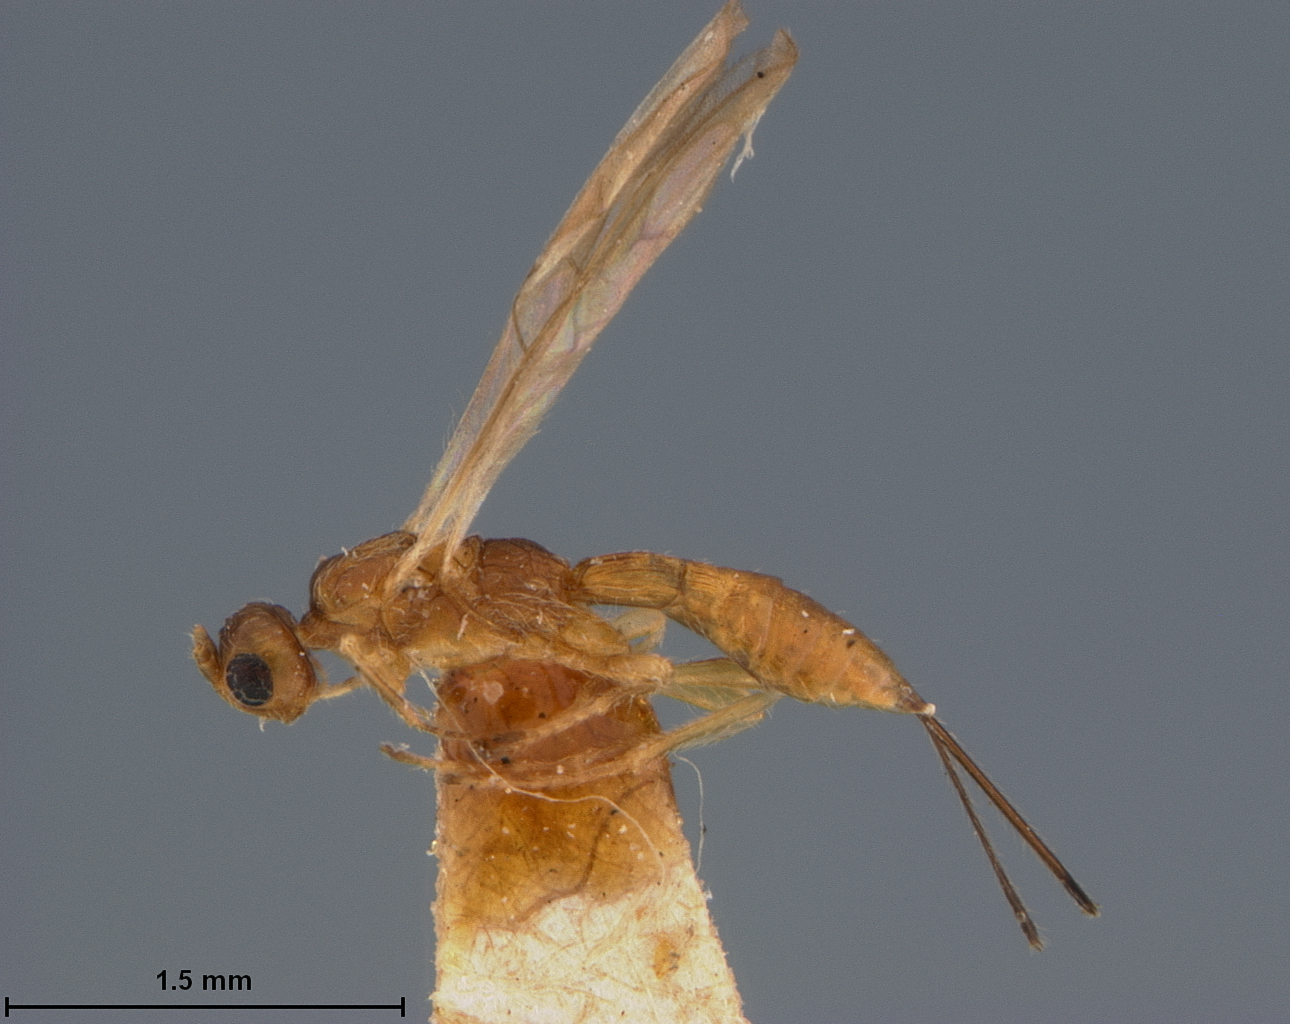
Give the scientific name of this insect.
Caenophanes languriae
